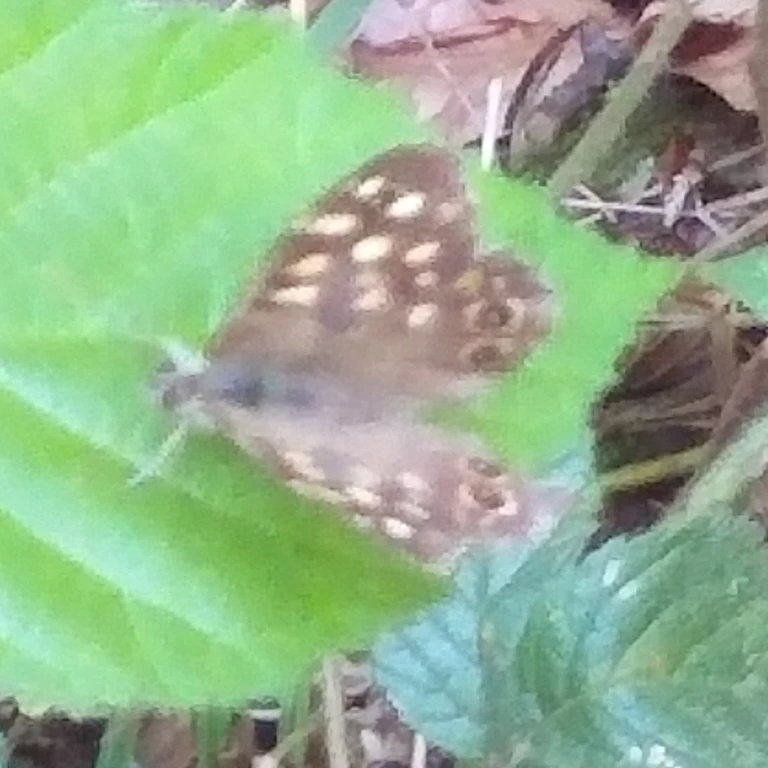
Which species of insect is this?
Pararge aegeria
